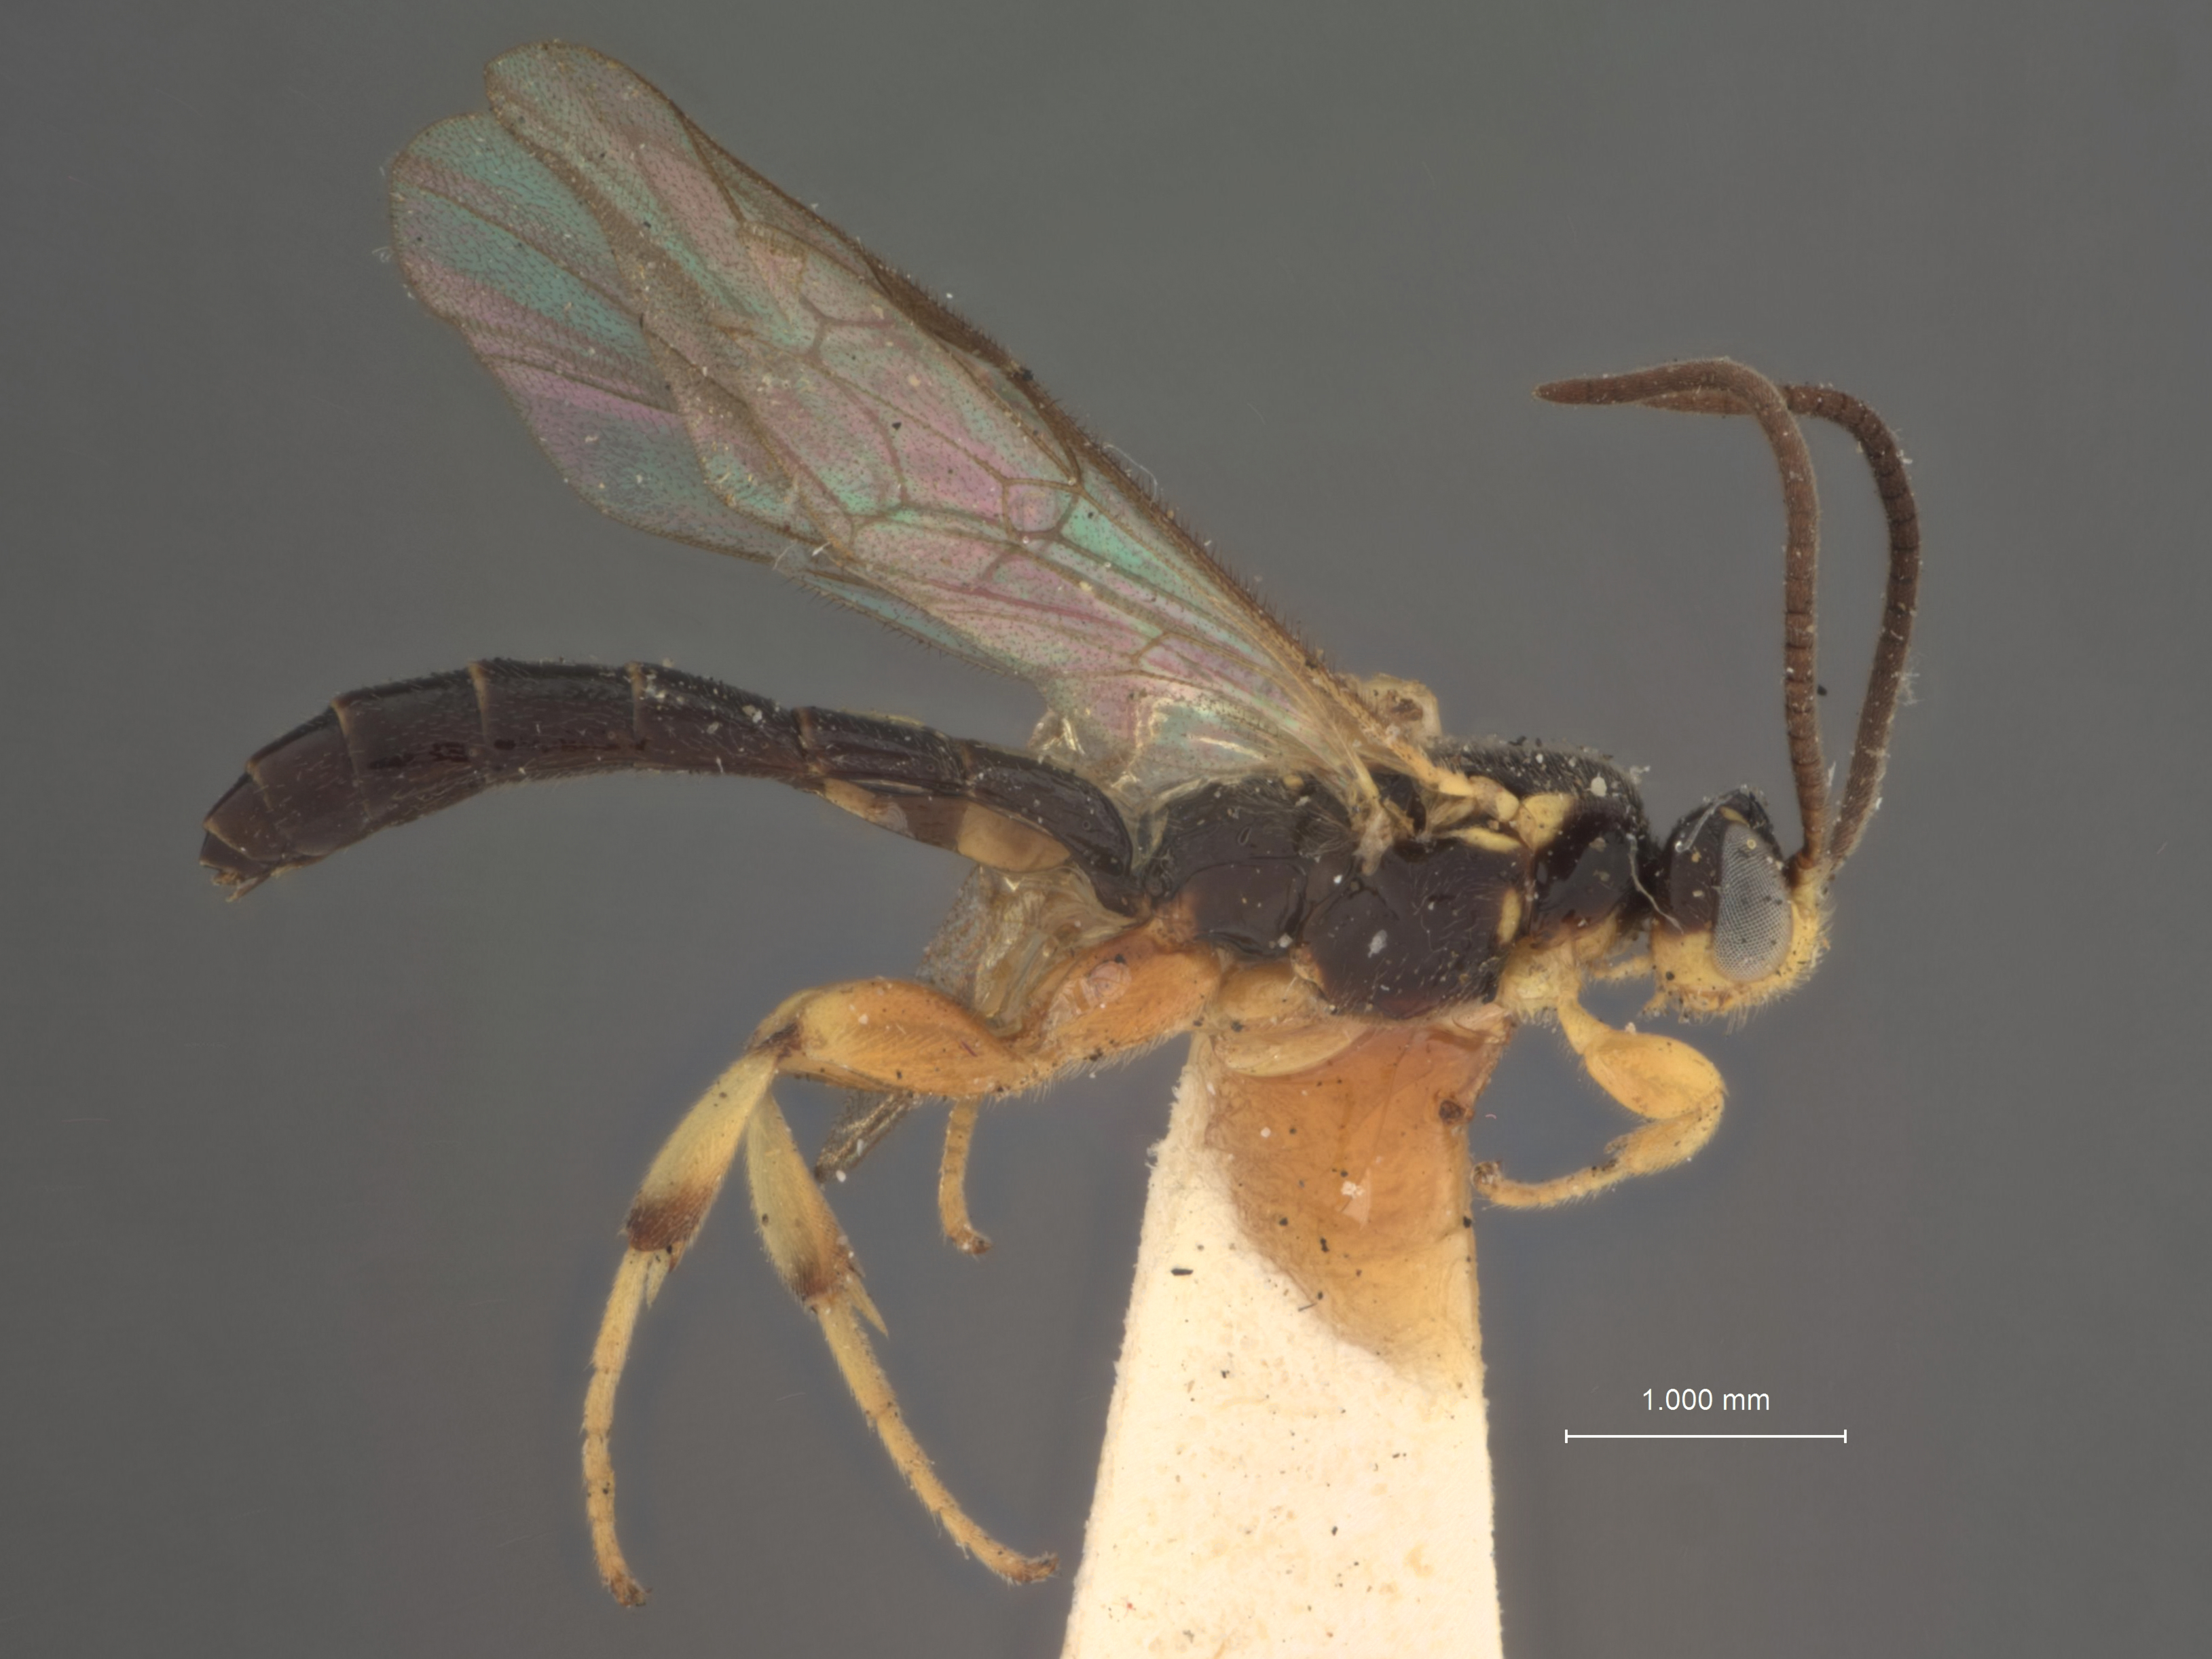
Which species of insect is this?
Exochus mandibularis
